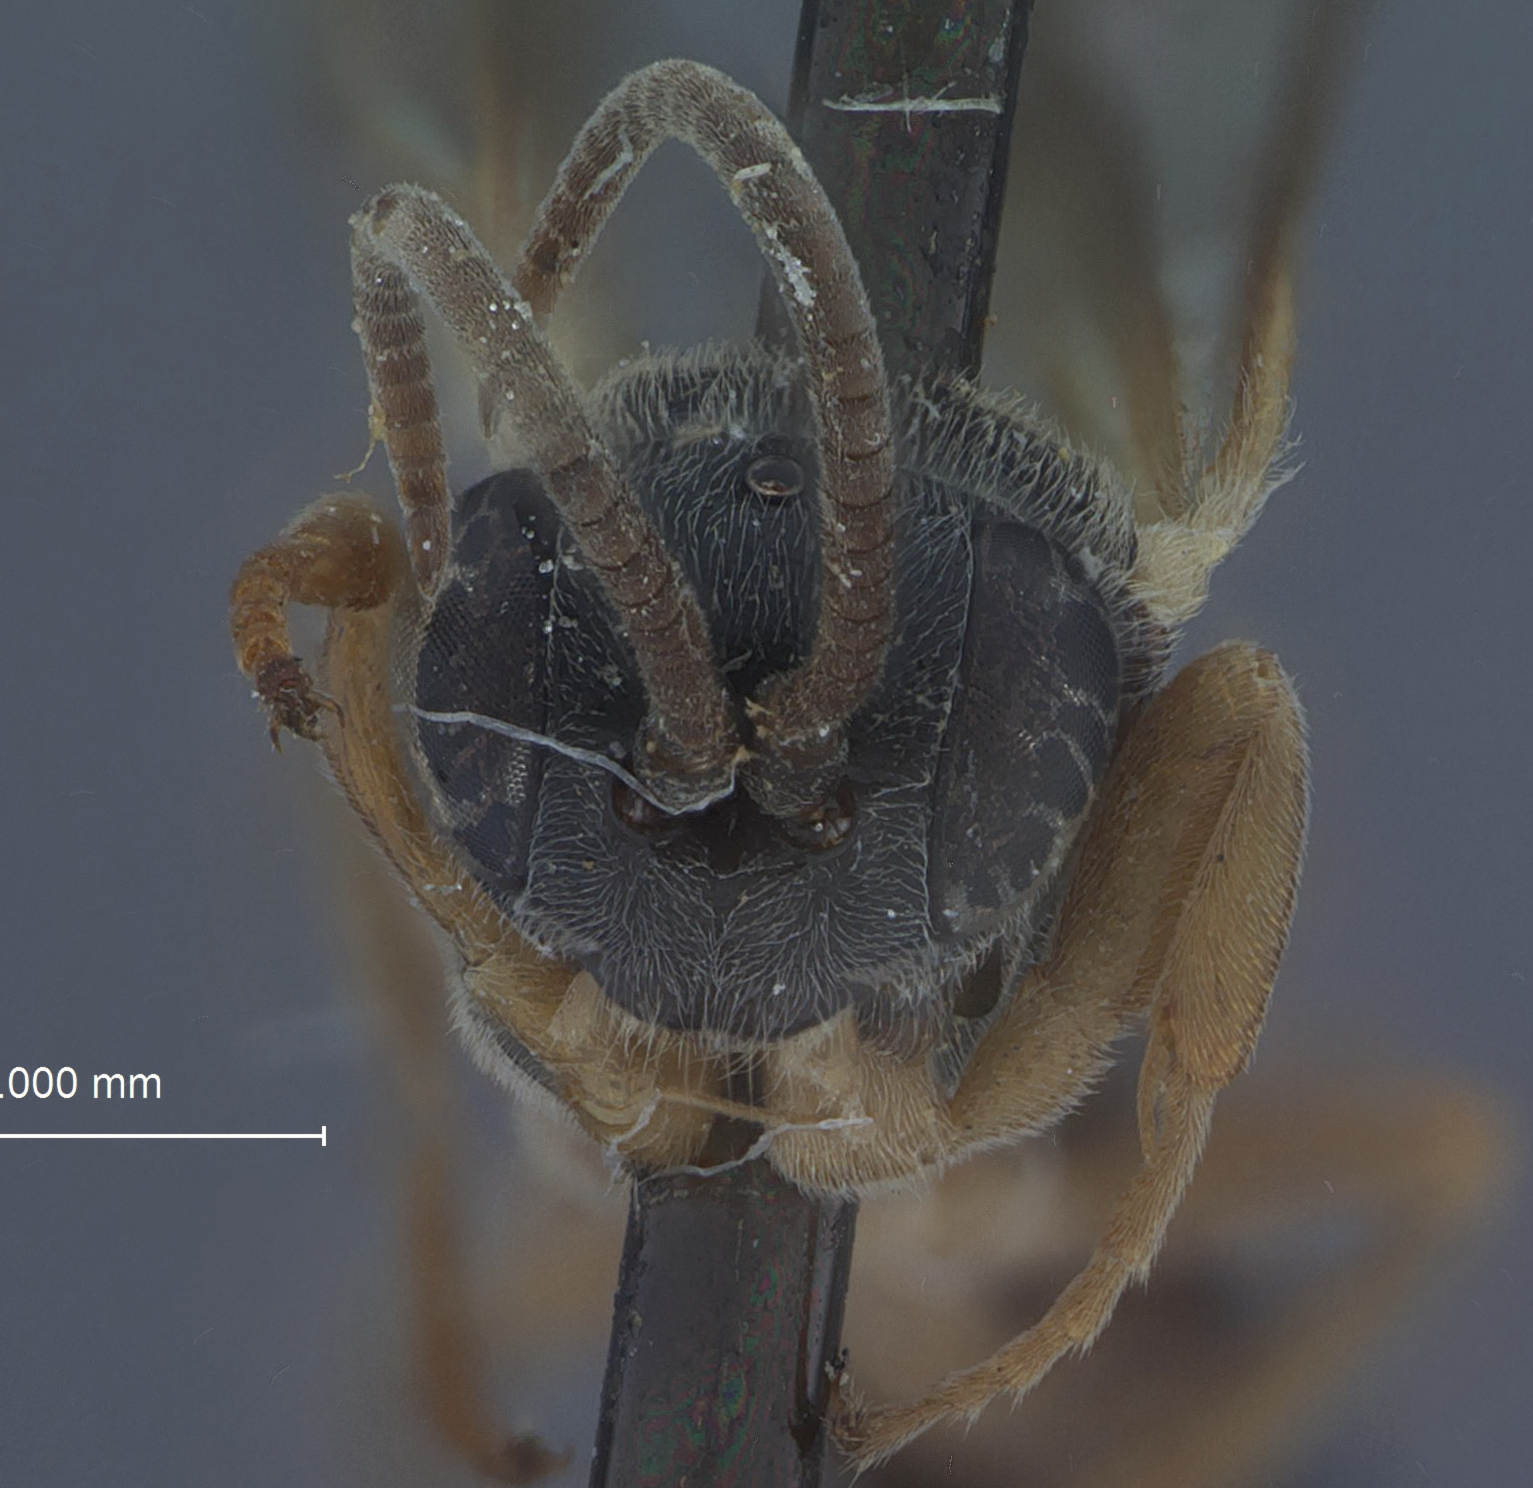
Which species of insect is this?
Herpestomus hyponomeutae
